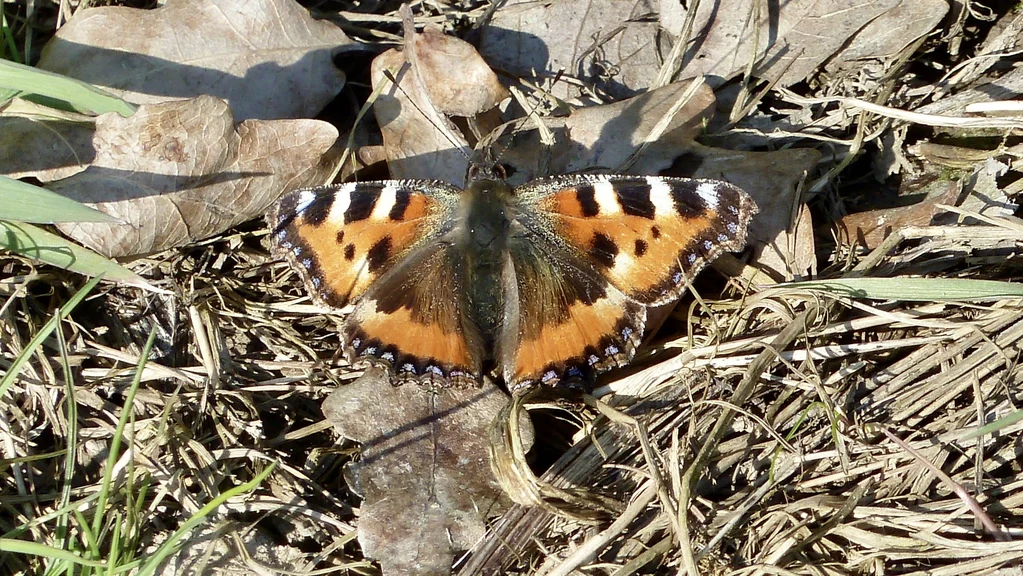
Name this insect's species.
Aglais urticae
